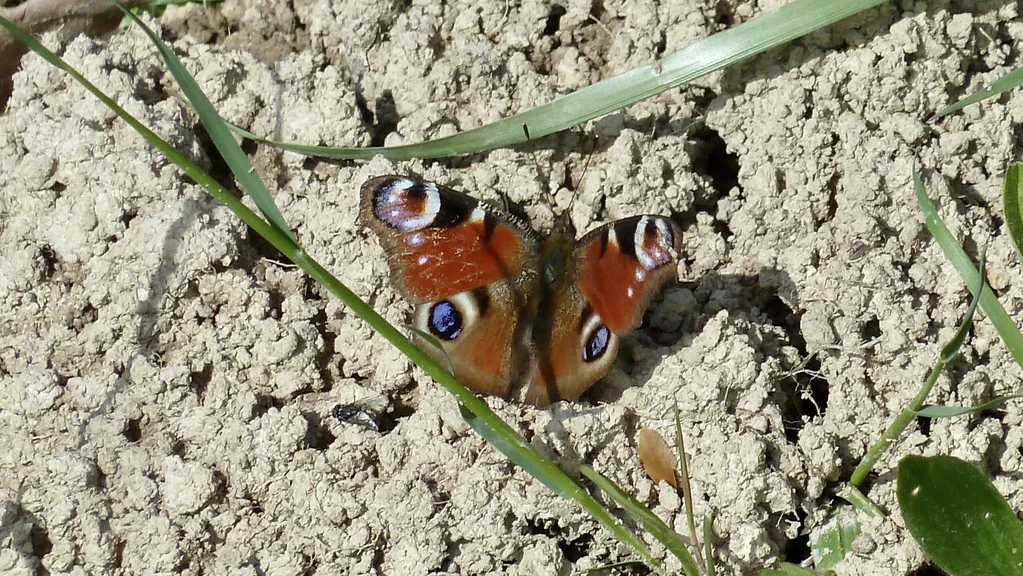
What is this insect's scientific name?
Aglais io
